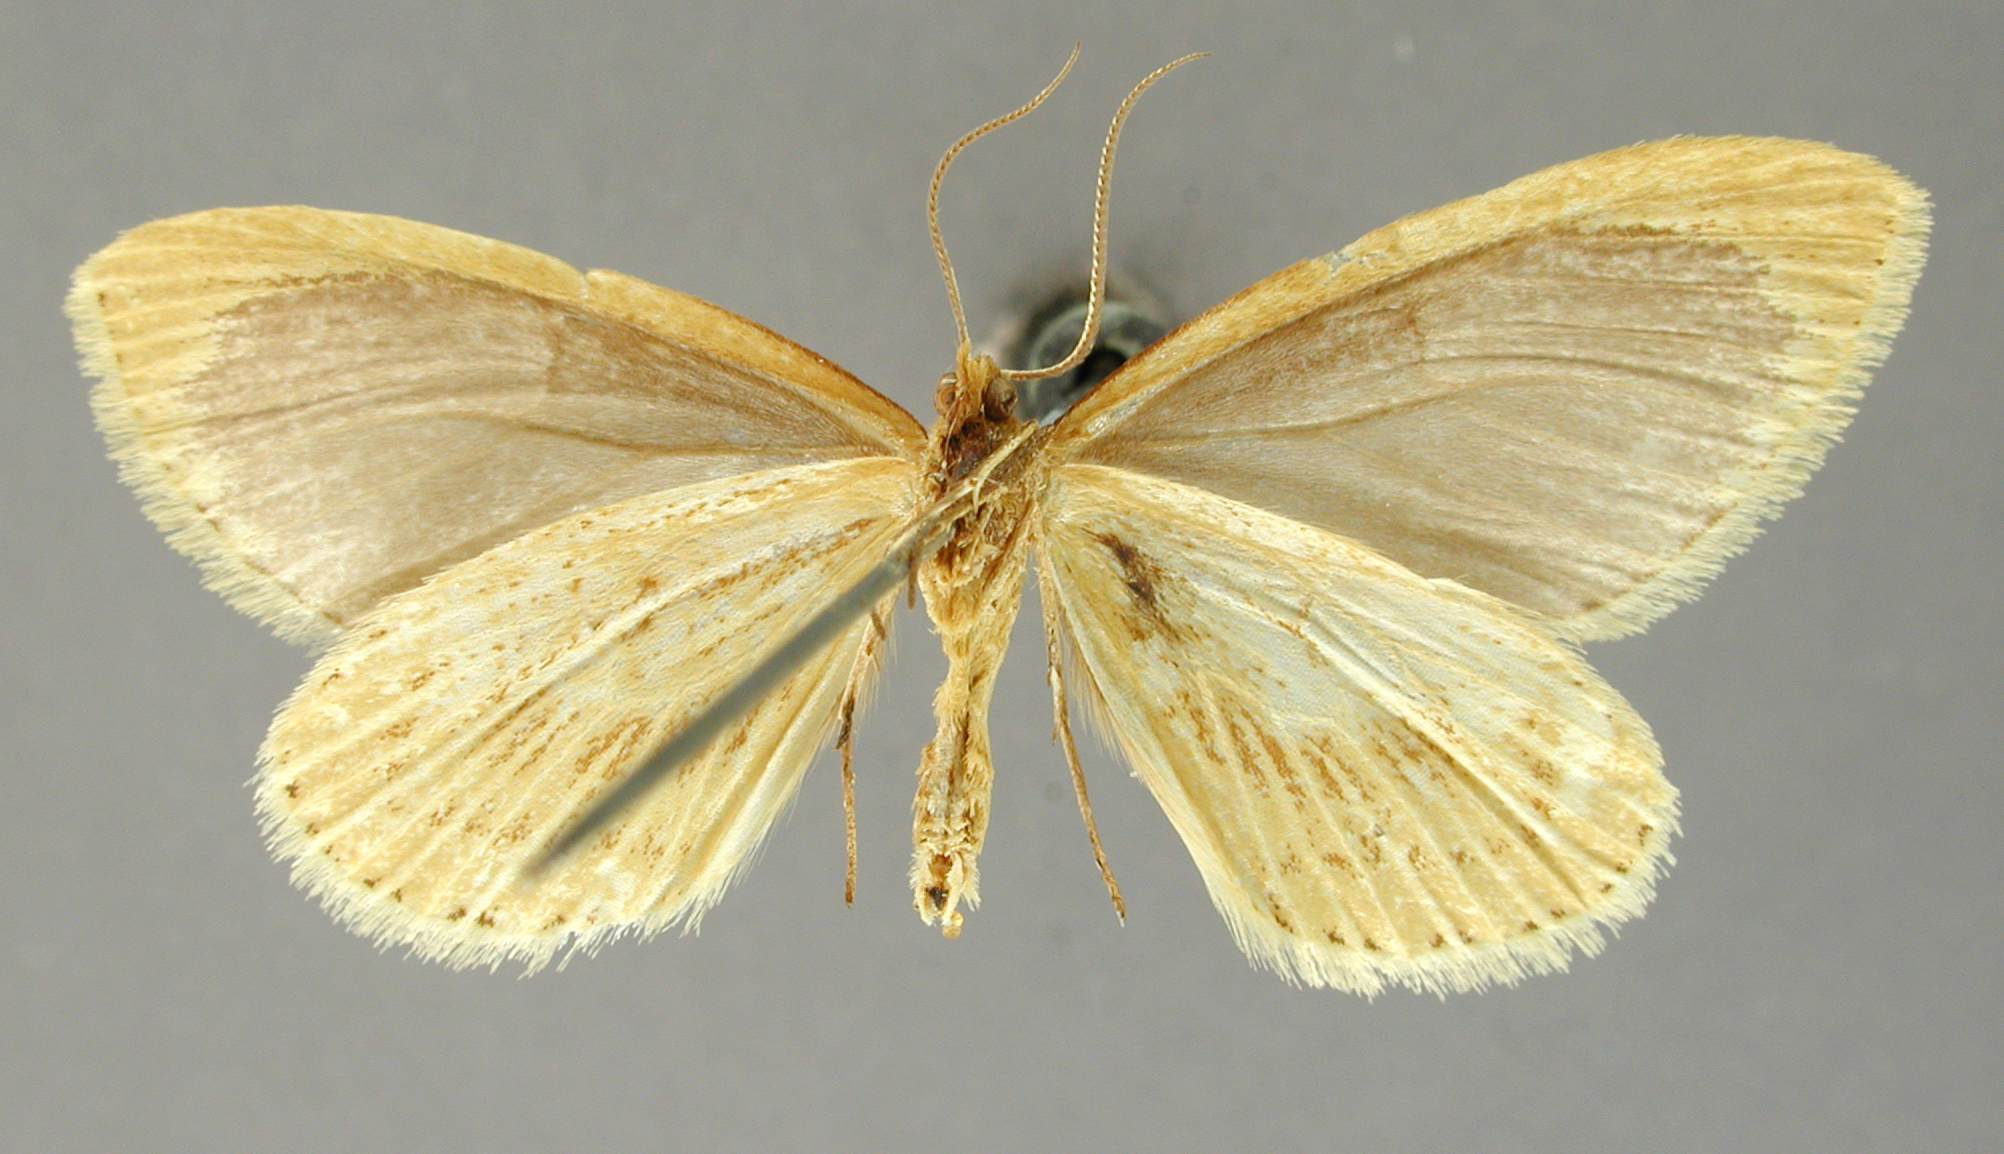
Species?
Cophocerotis instar
